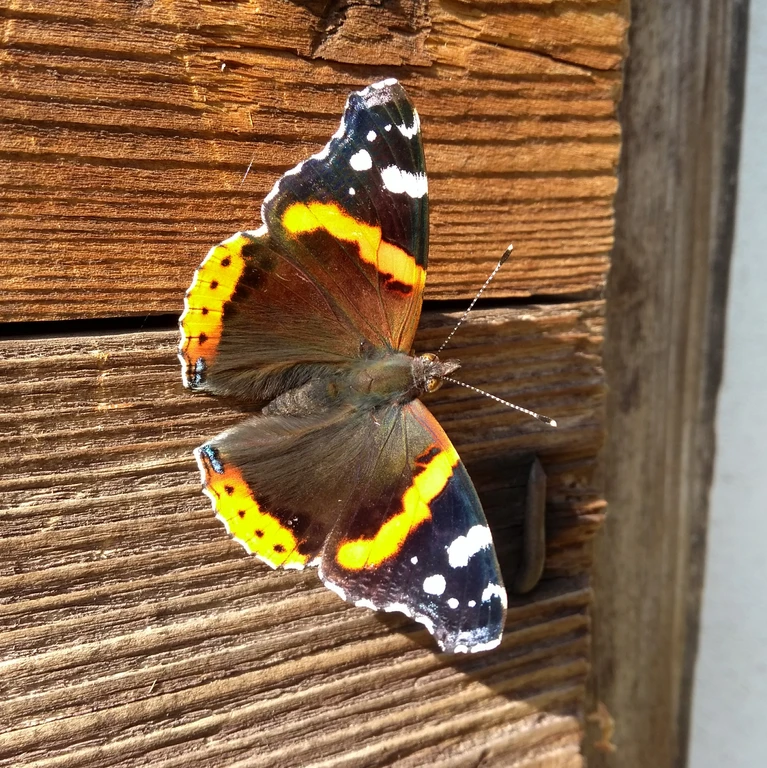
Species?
Vanessa atalanta
